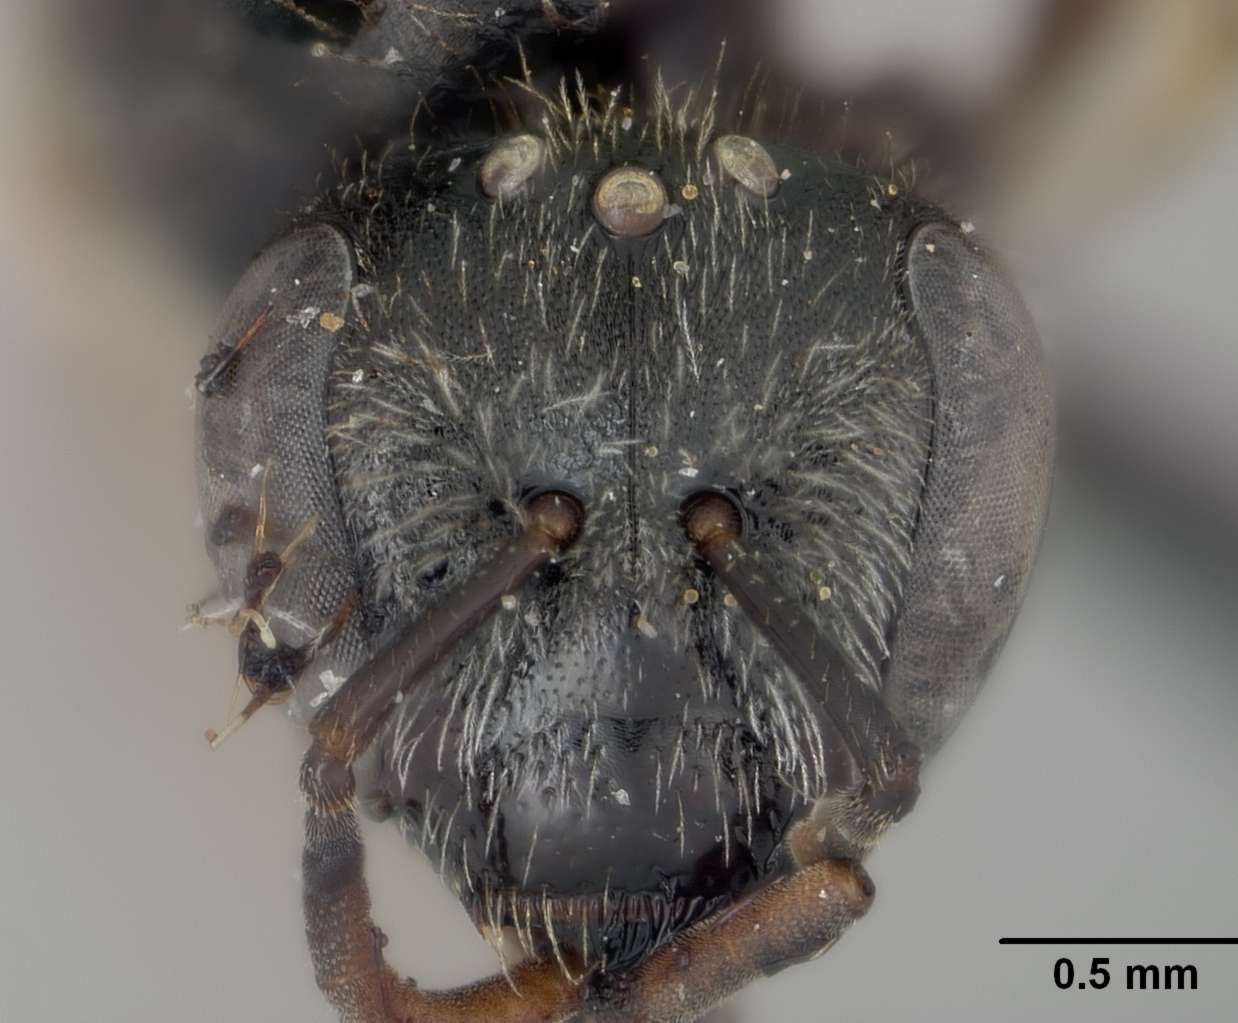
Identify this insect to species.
Halictus mesembryanthemi
